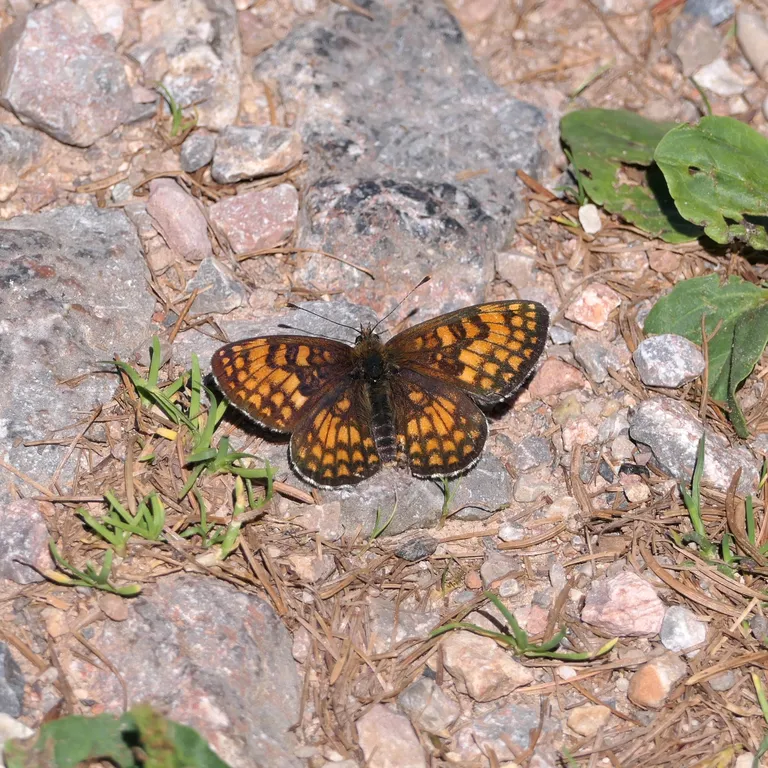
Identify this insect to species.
Melitaea athalia
